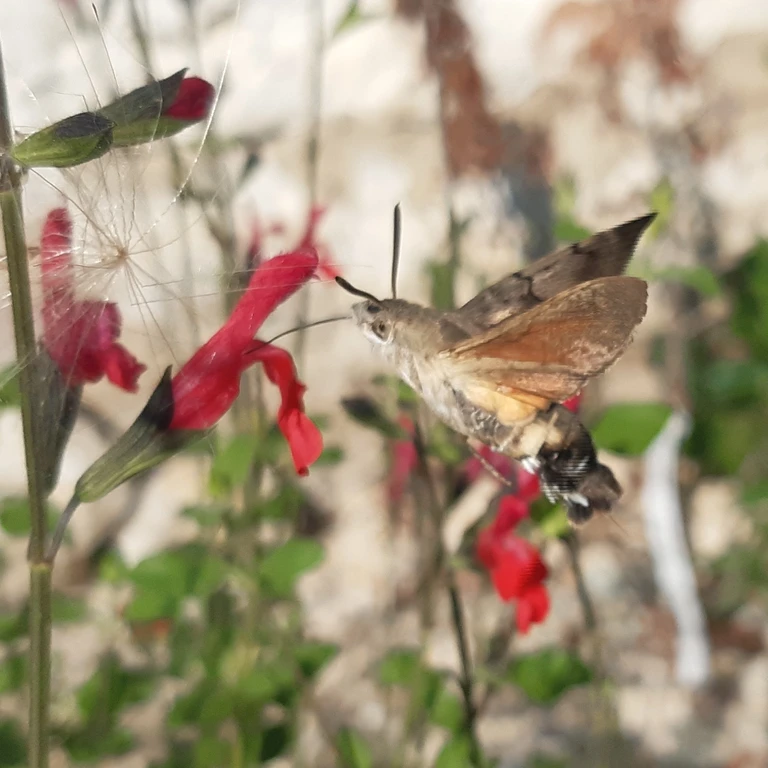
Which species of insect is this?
Macroglossum stellatarum
